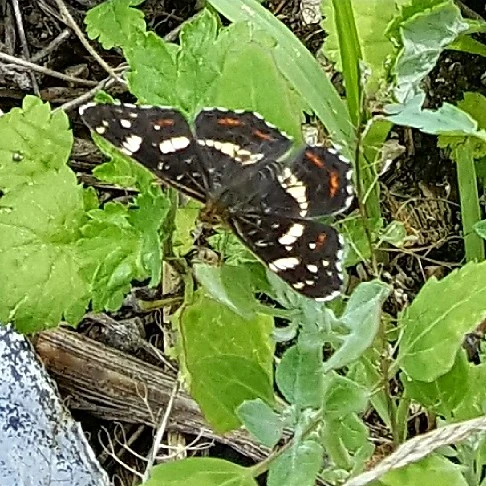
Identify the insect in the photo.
Araschnia levana
